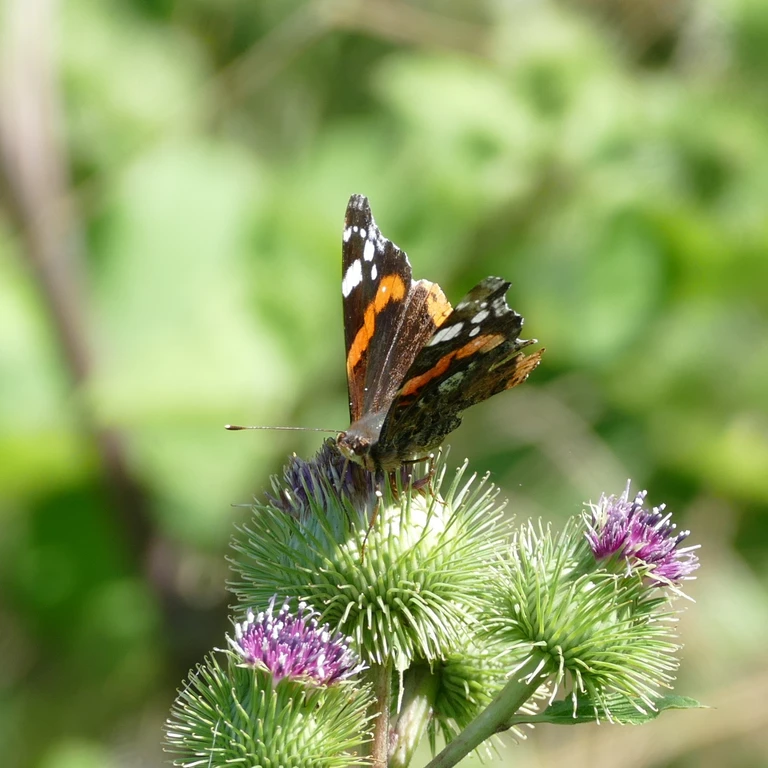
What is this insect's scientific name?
Vanessa atalanta
